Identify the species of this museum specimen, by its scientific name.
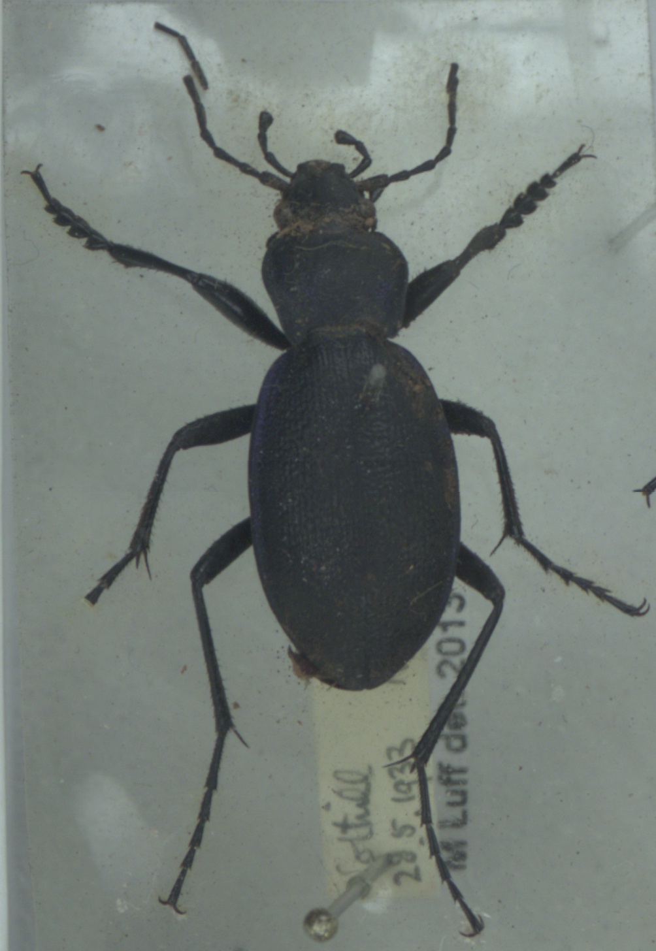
Carabus problematicus
